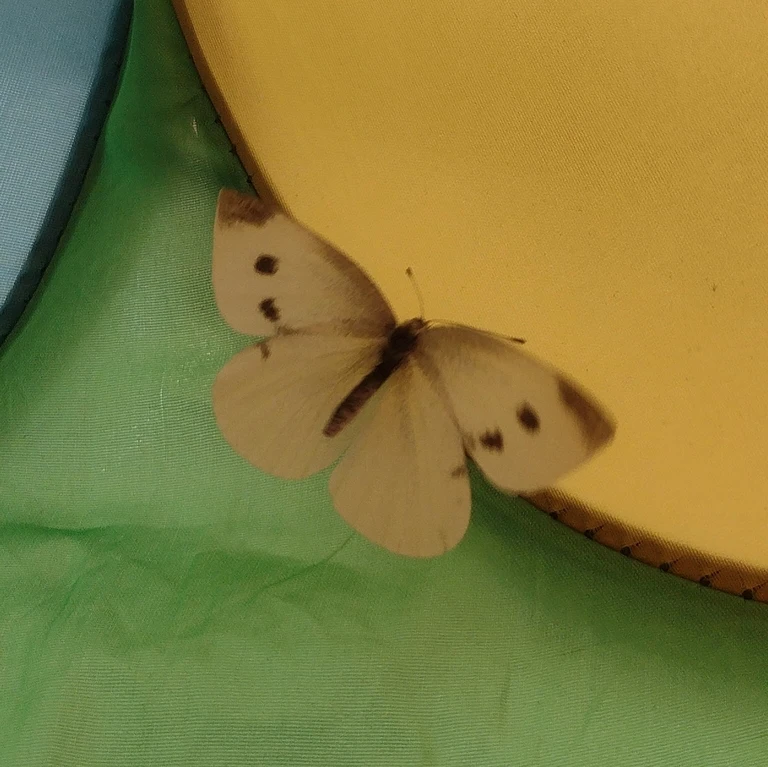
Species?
Pieris rapae
